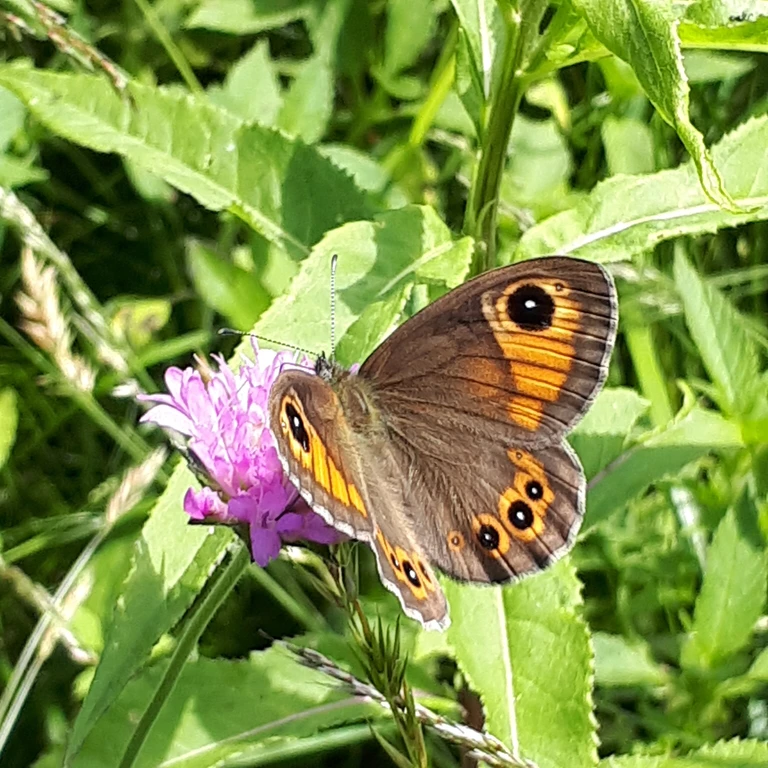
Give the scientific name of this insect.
Lasiommata maera (also Pararge maera)
